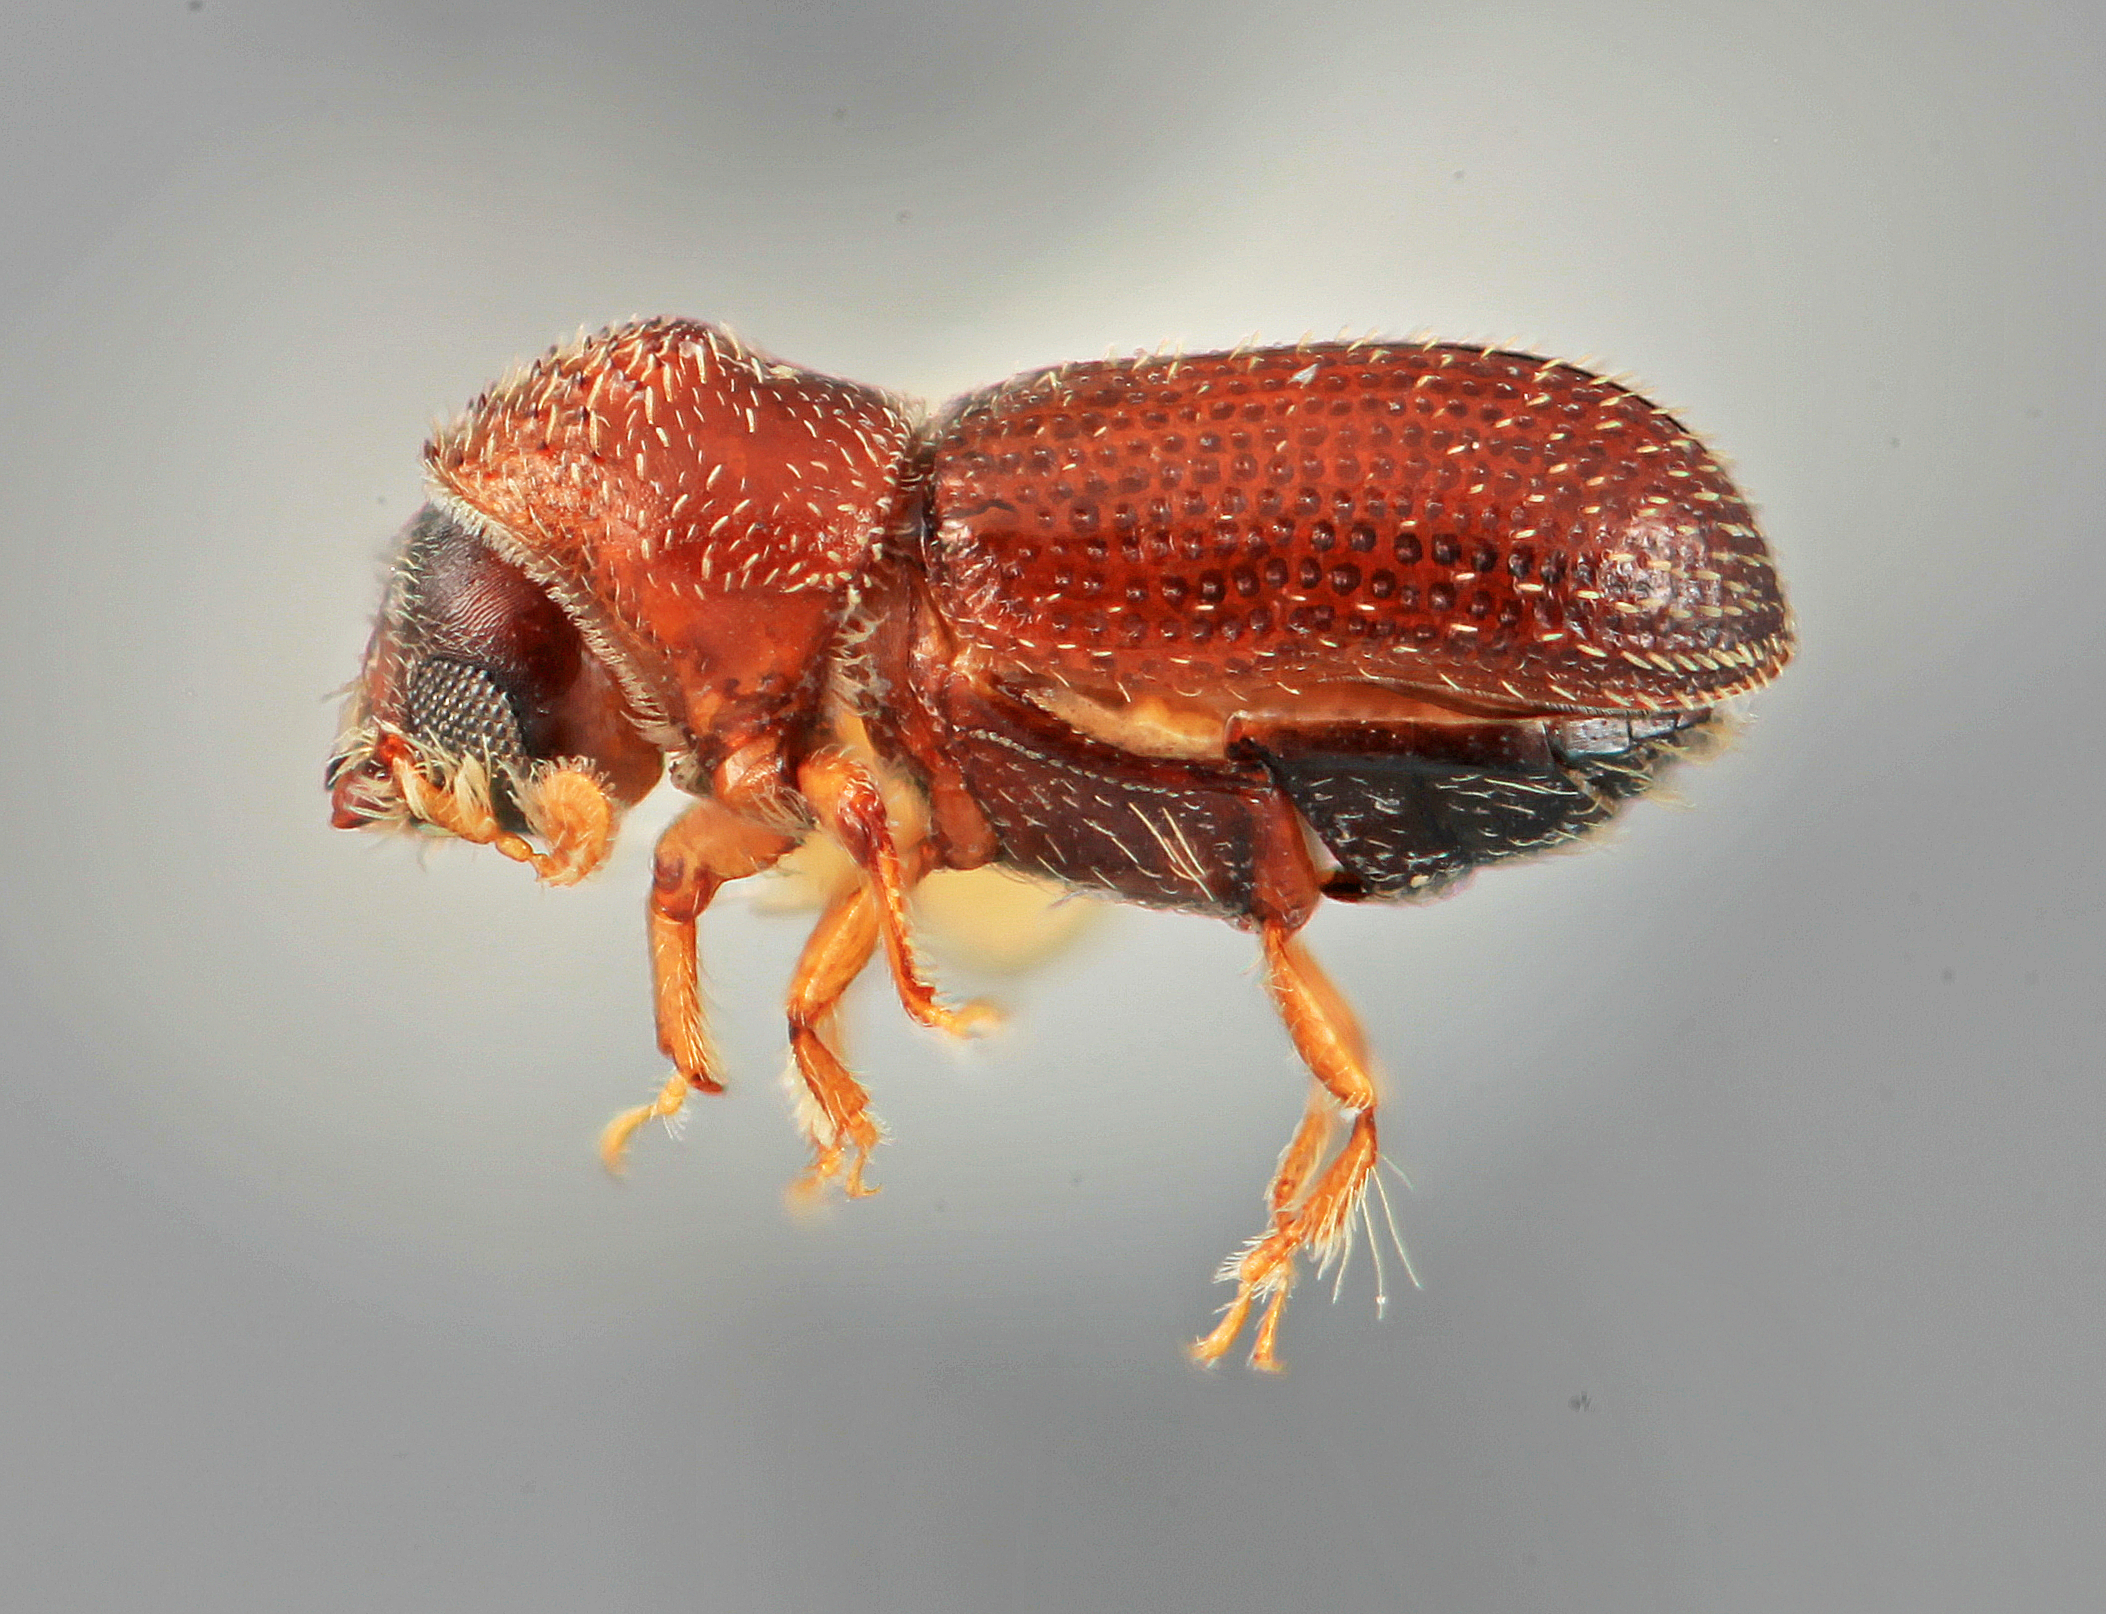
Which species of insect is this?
Thysanoes inornatus
